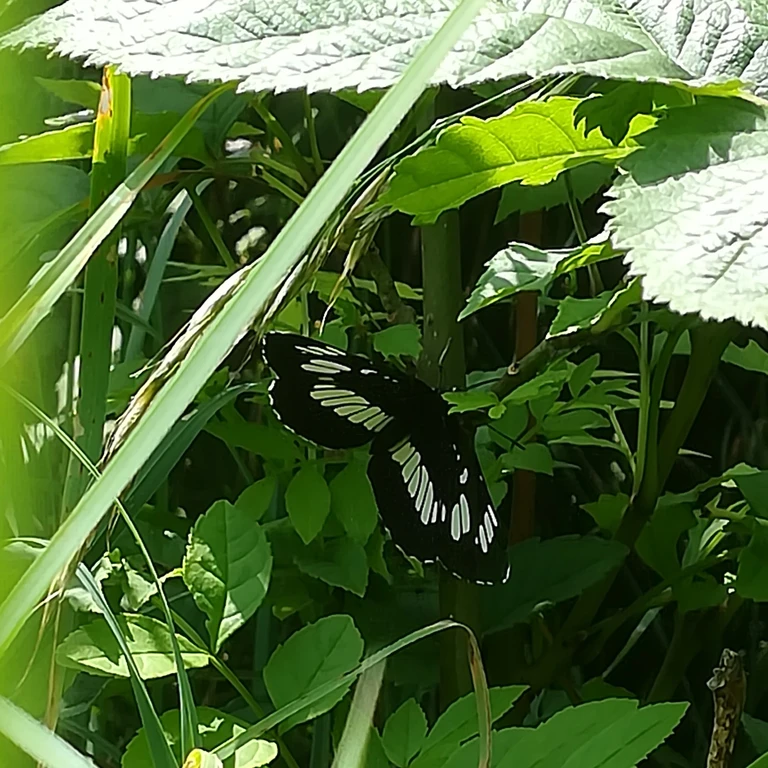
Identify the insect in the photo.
Neptis rivularis
